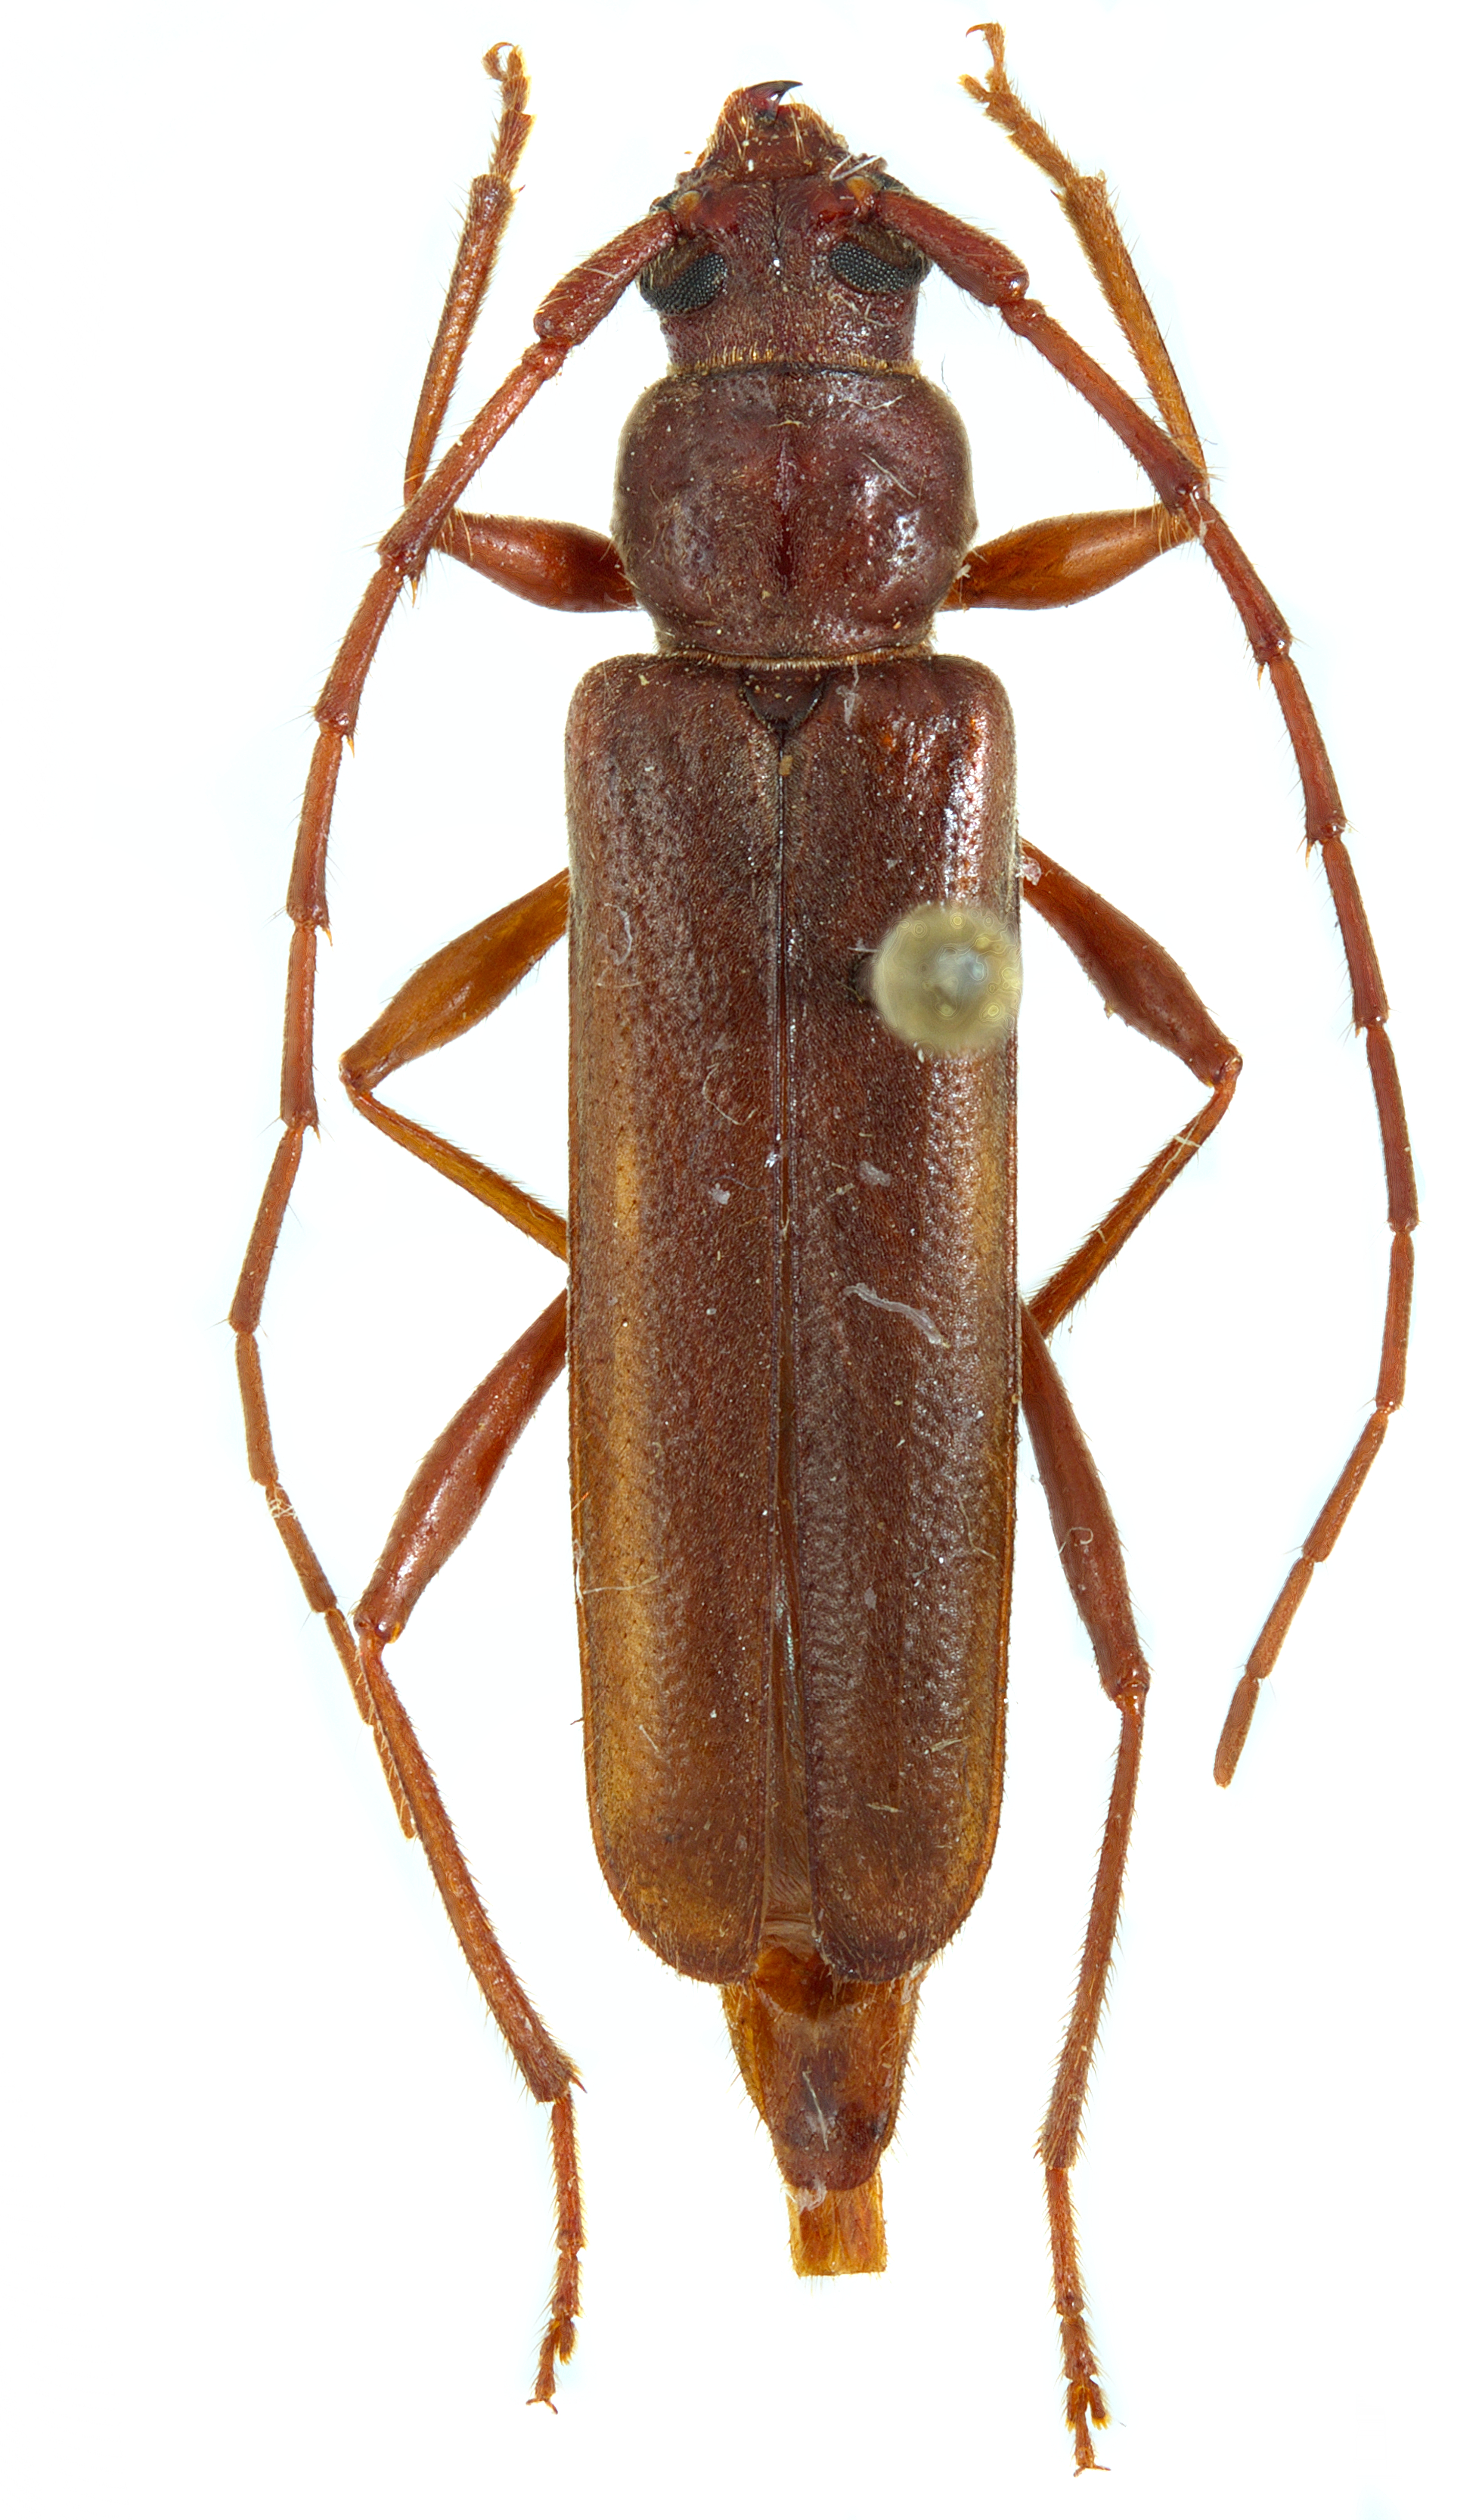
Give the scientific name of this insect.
Eucrossus villicornis
